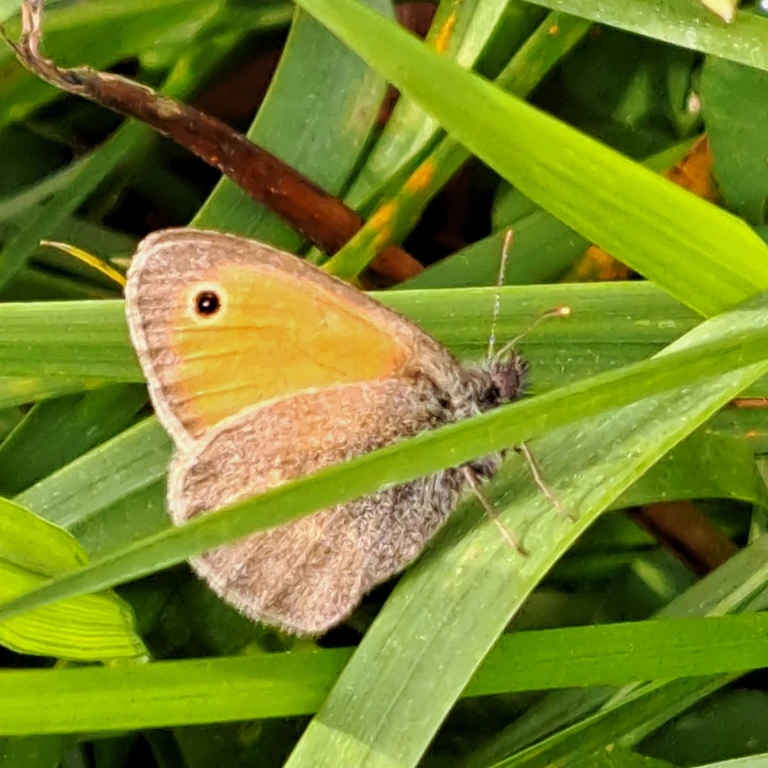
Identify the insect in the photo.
Coenonympha pamphilus
